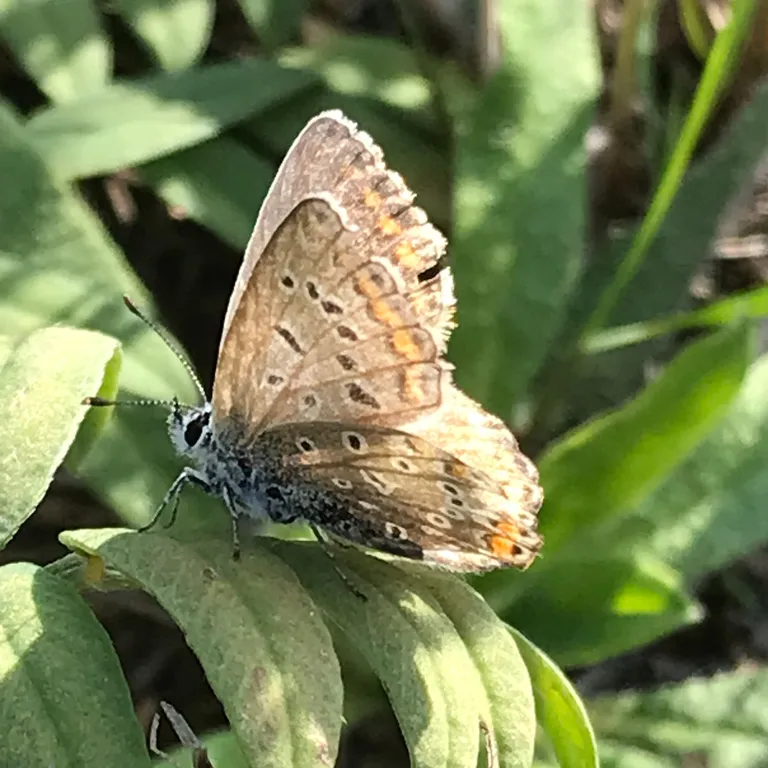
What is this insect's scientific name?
Polyommatus icarus
